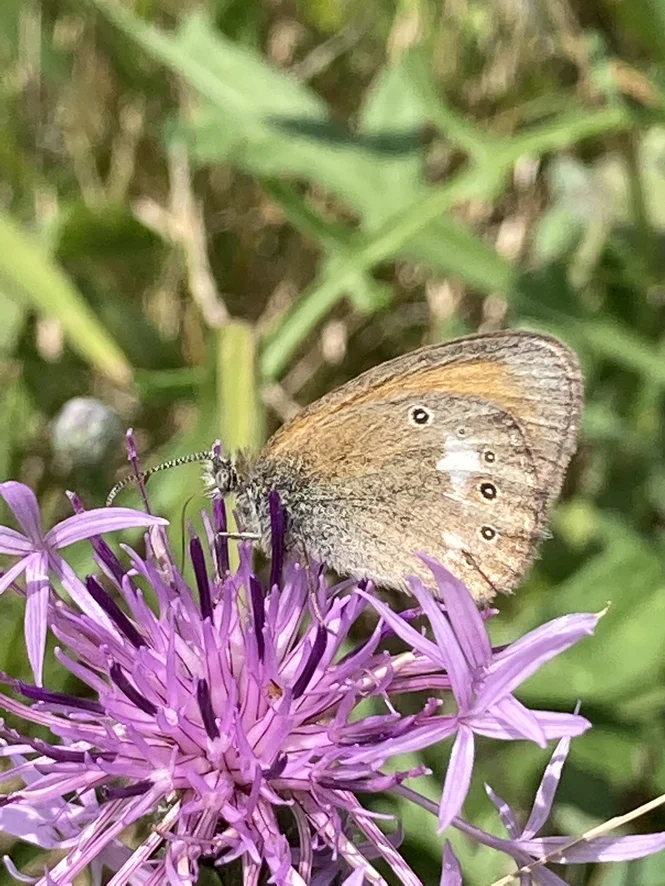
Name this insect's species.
Coenonympha glycerion (also Coenonympha iphis)
